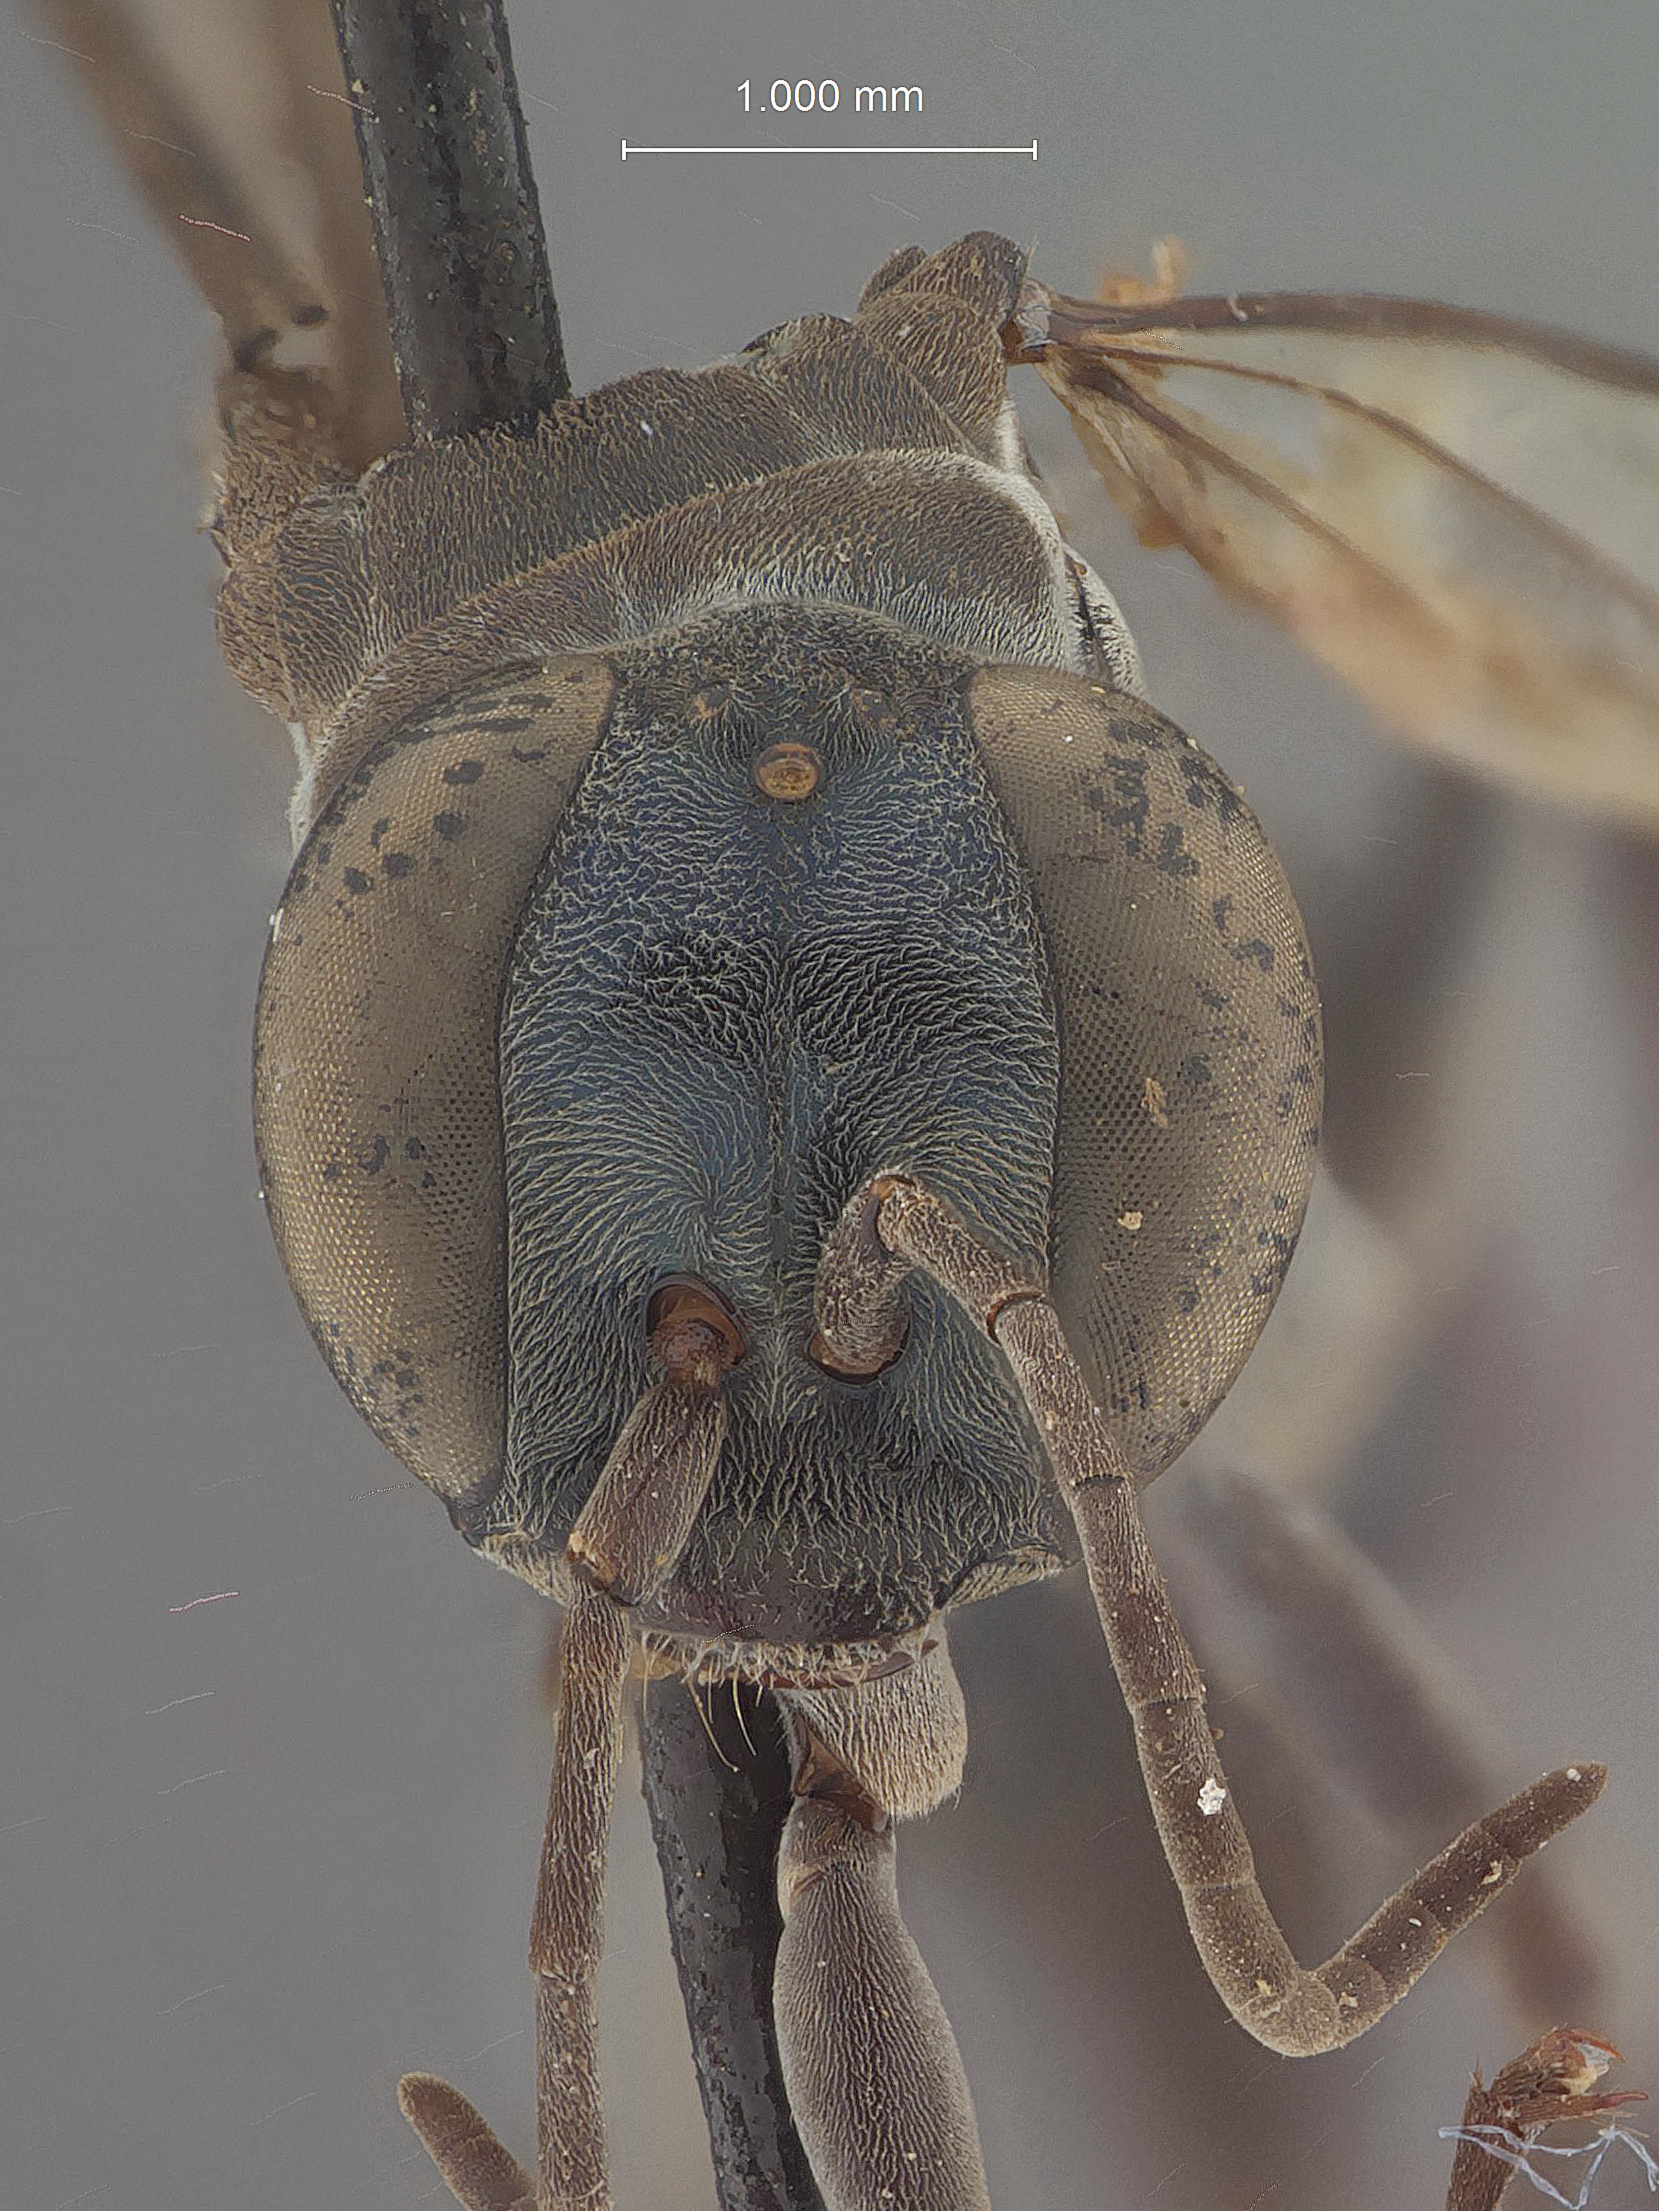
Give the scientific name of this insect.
Marochares clavelina
